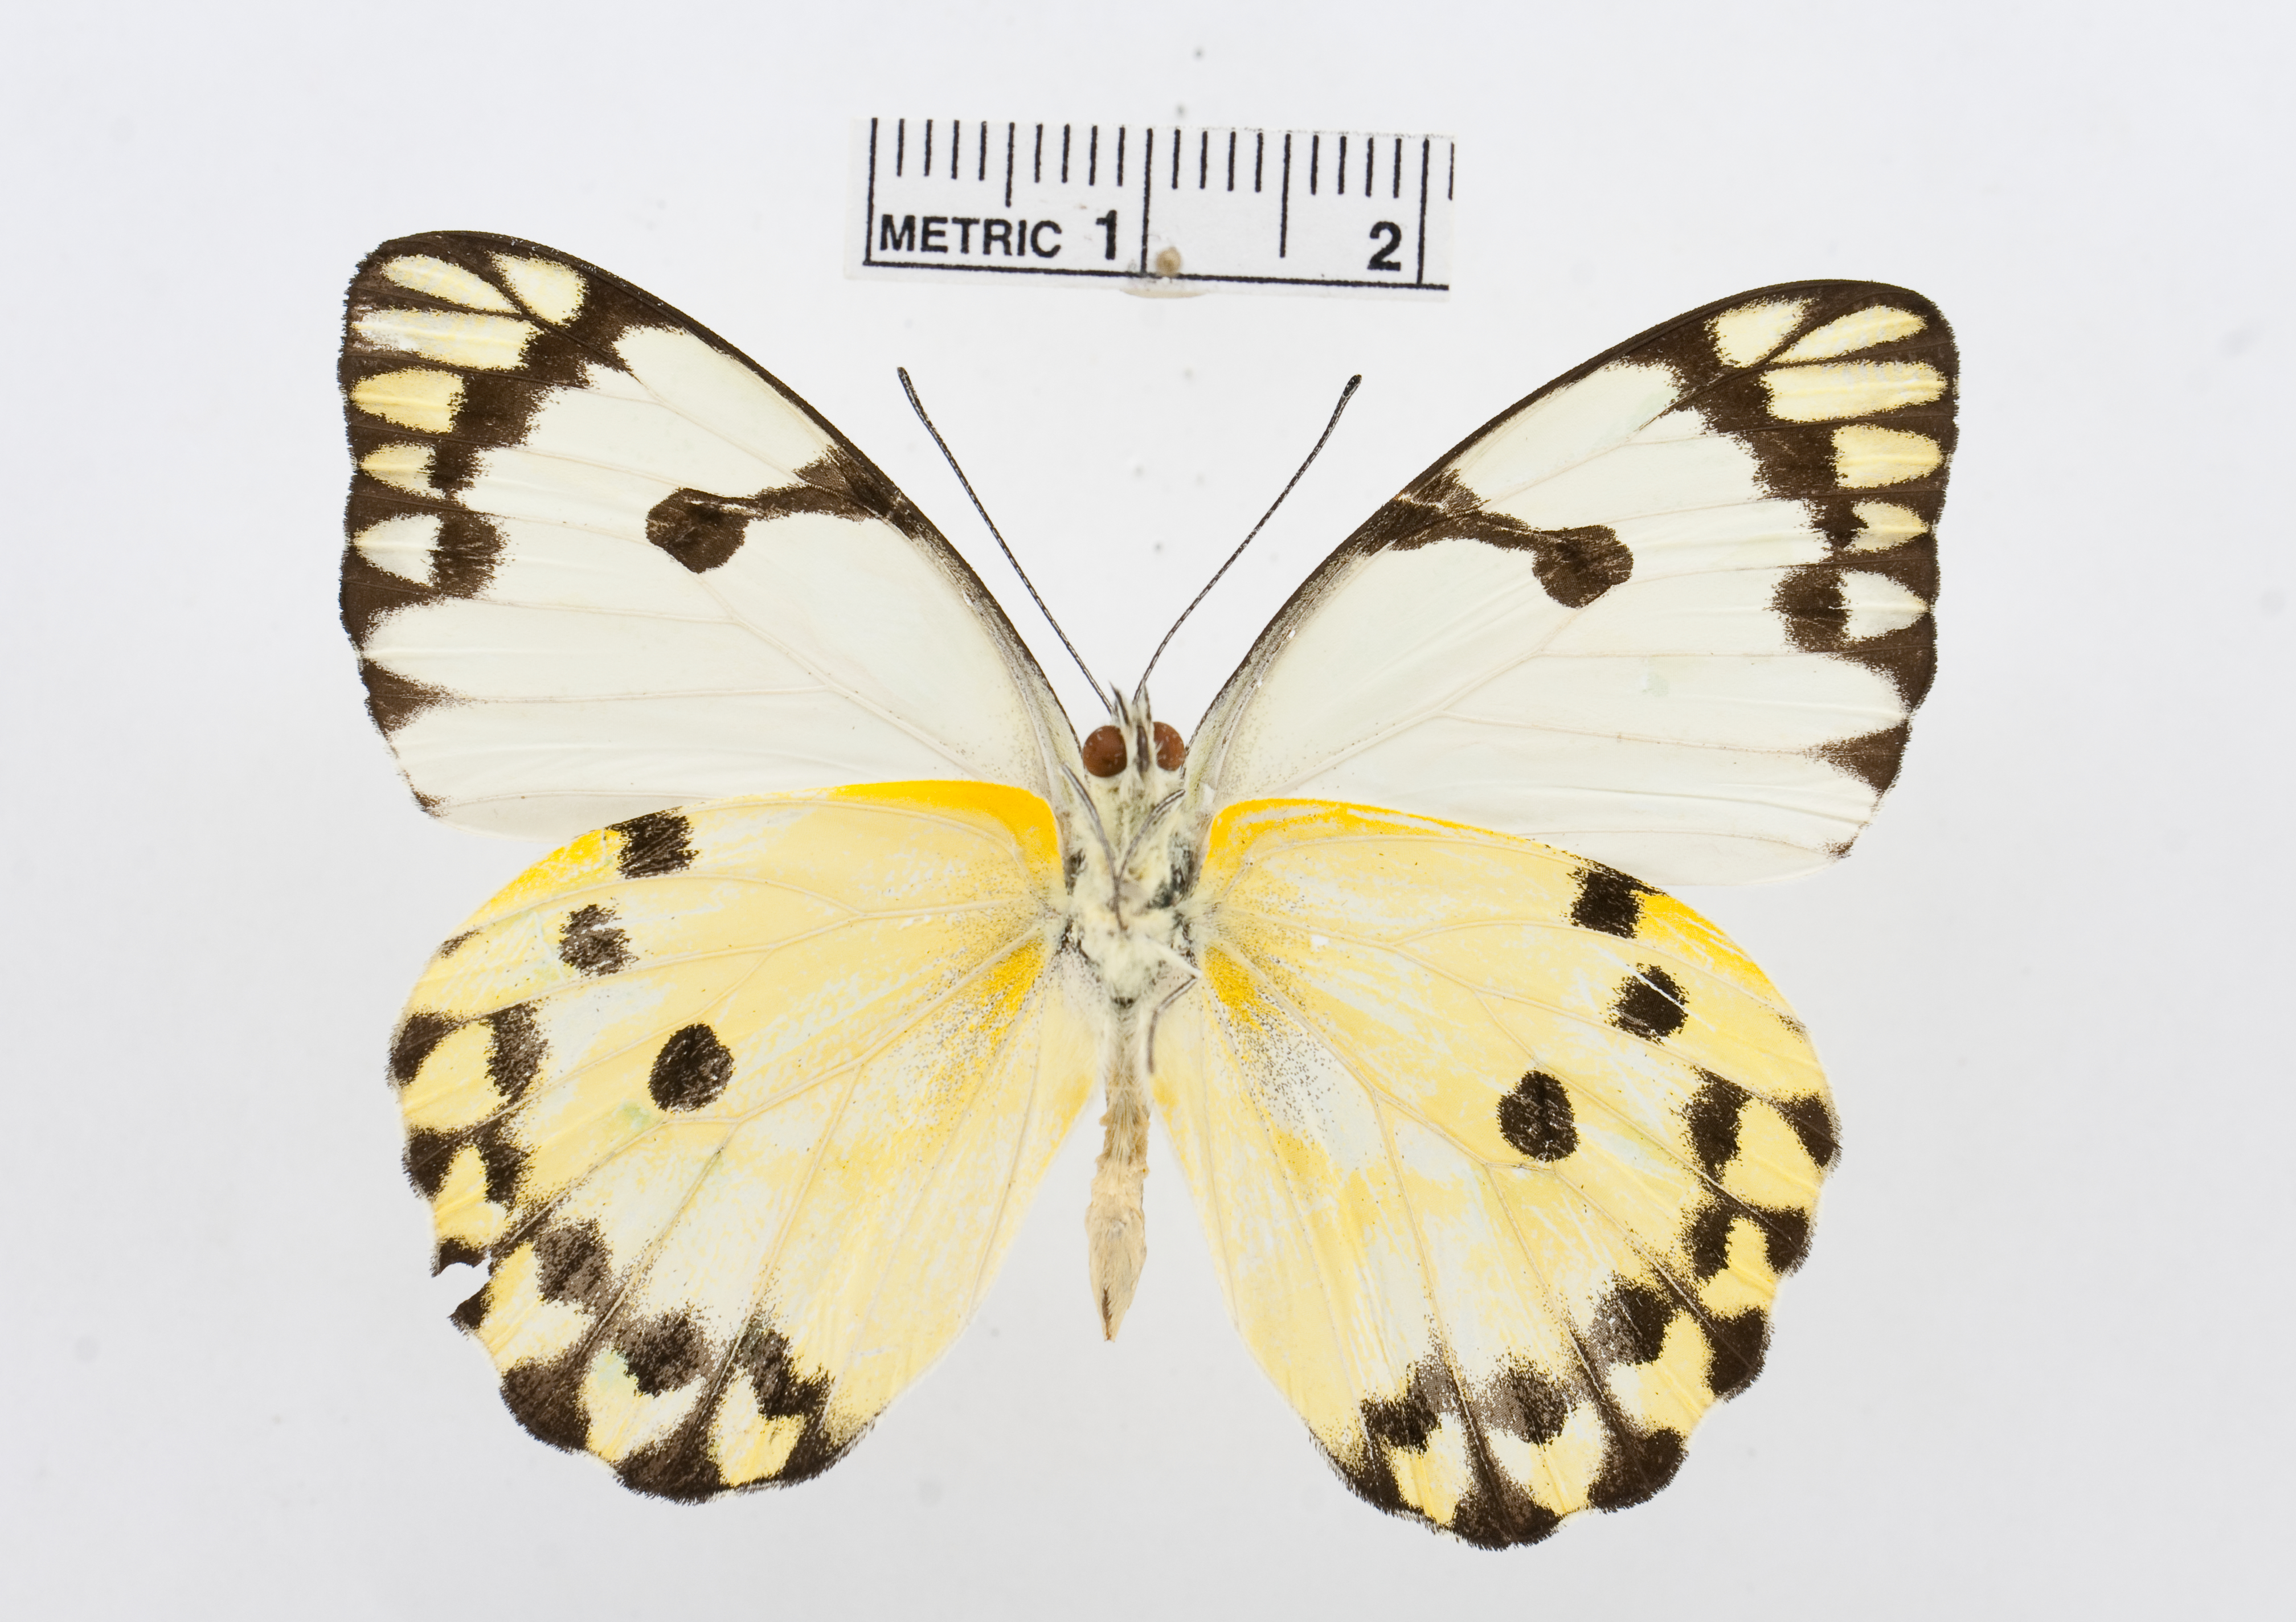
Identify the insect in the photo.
Belenois calypso
